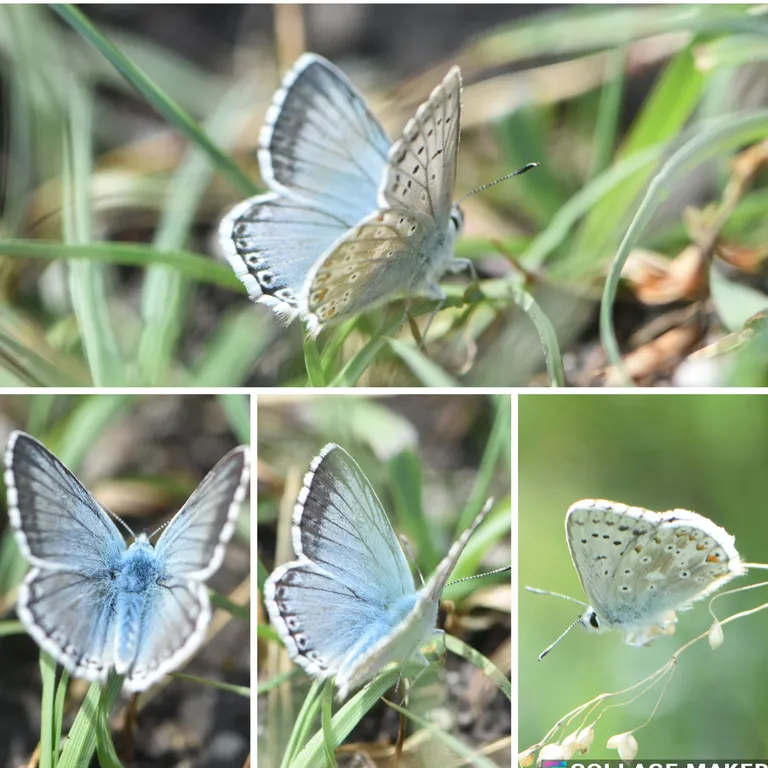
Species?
Lysandra coridon
